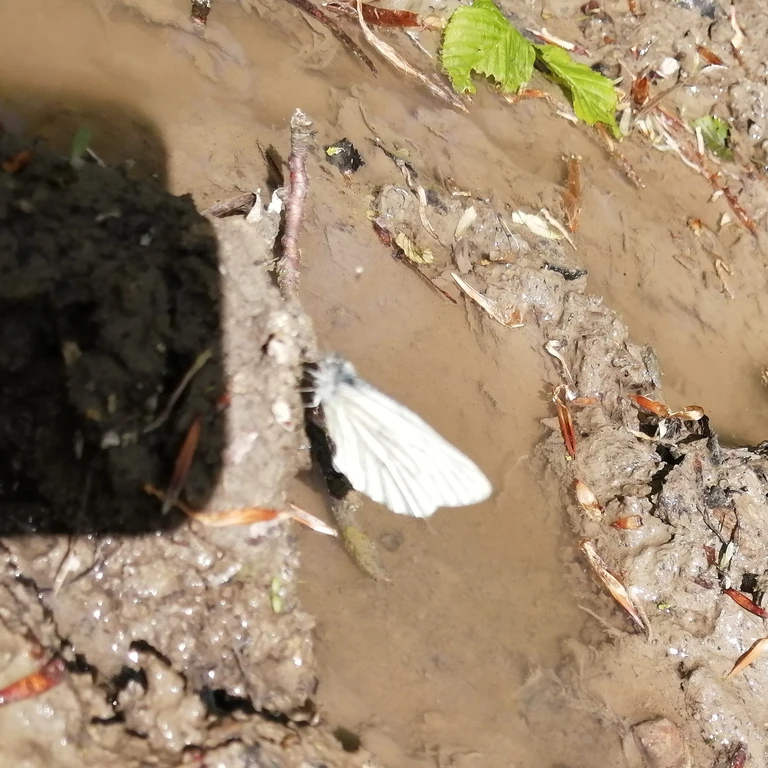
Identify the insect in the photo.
Pieris napi
